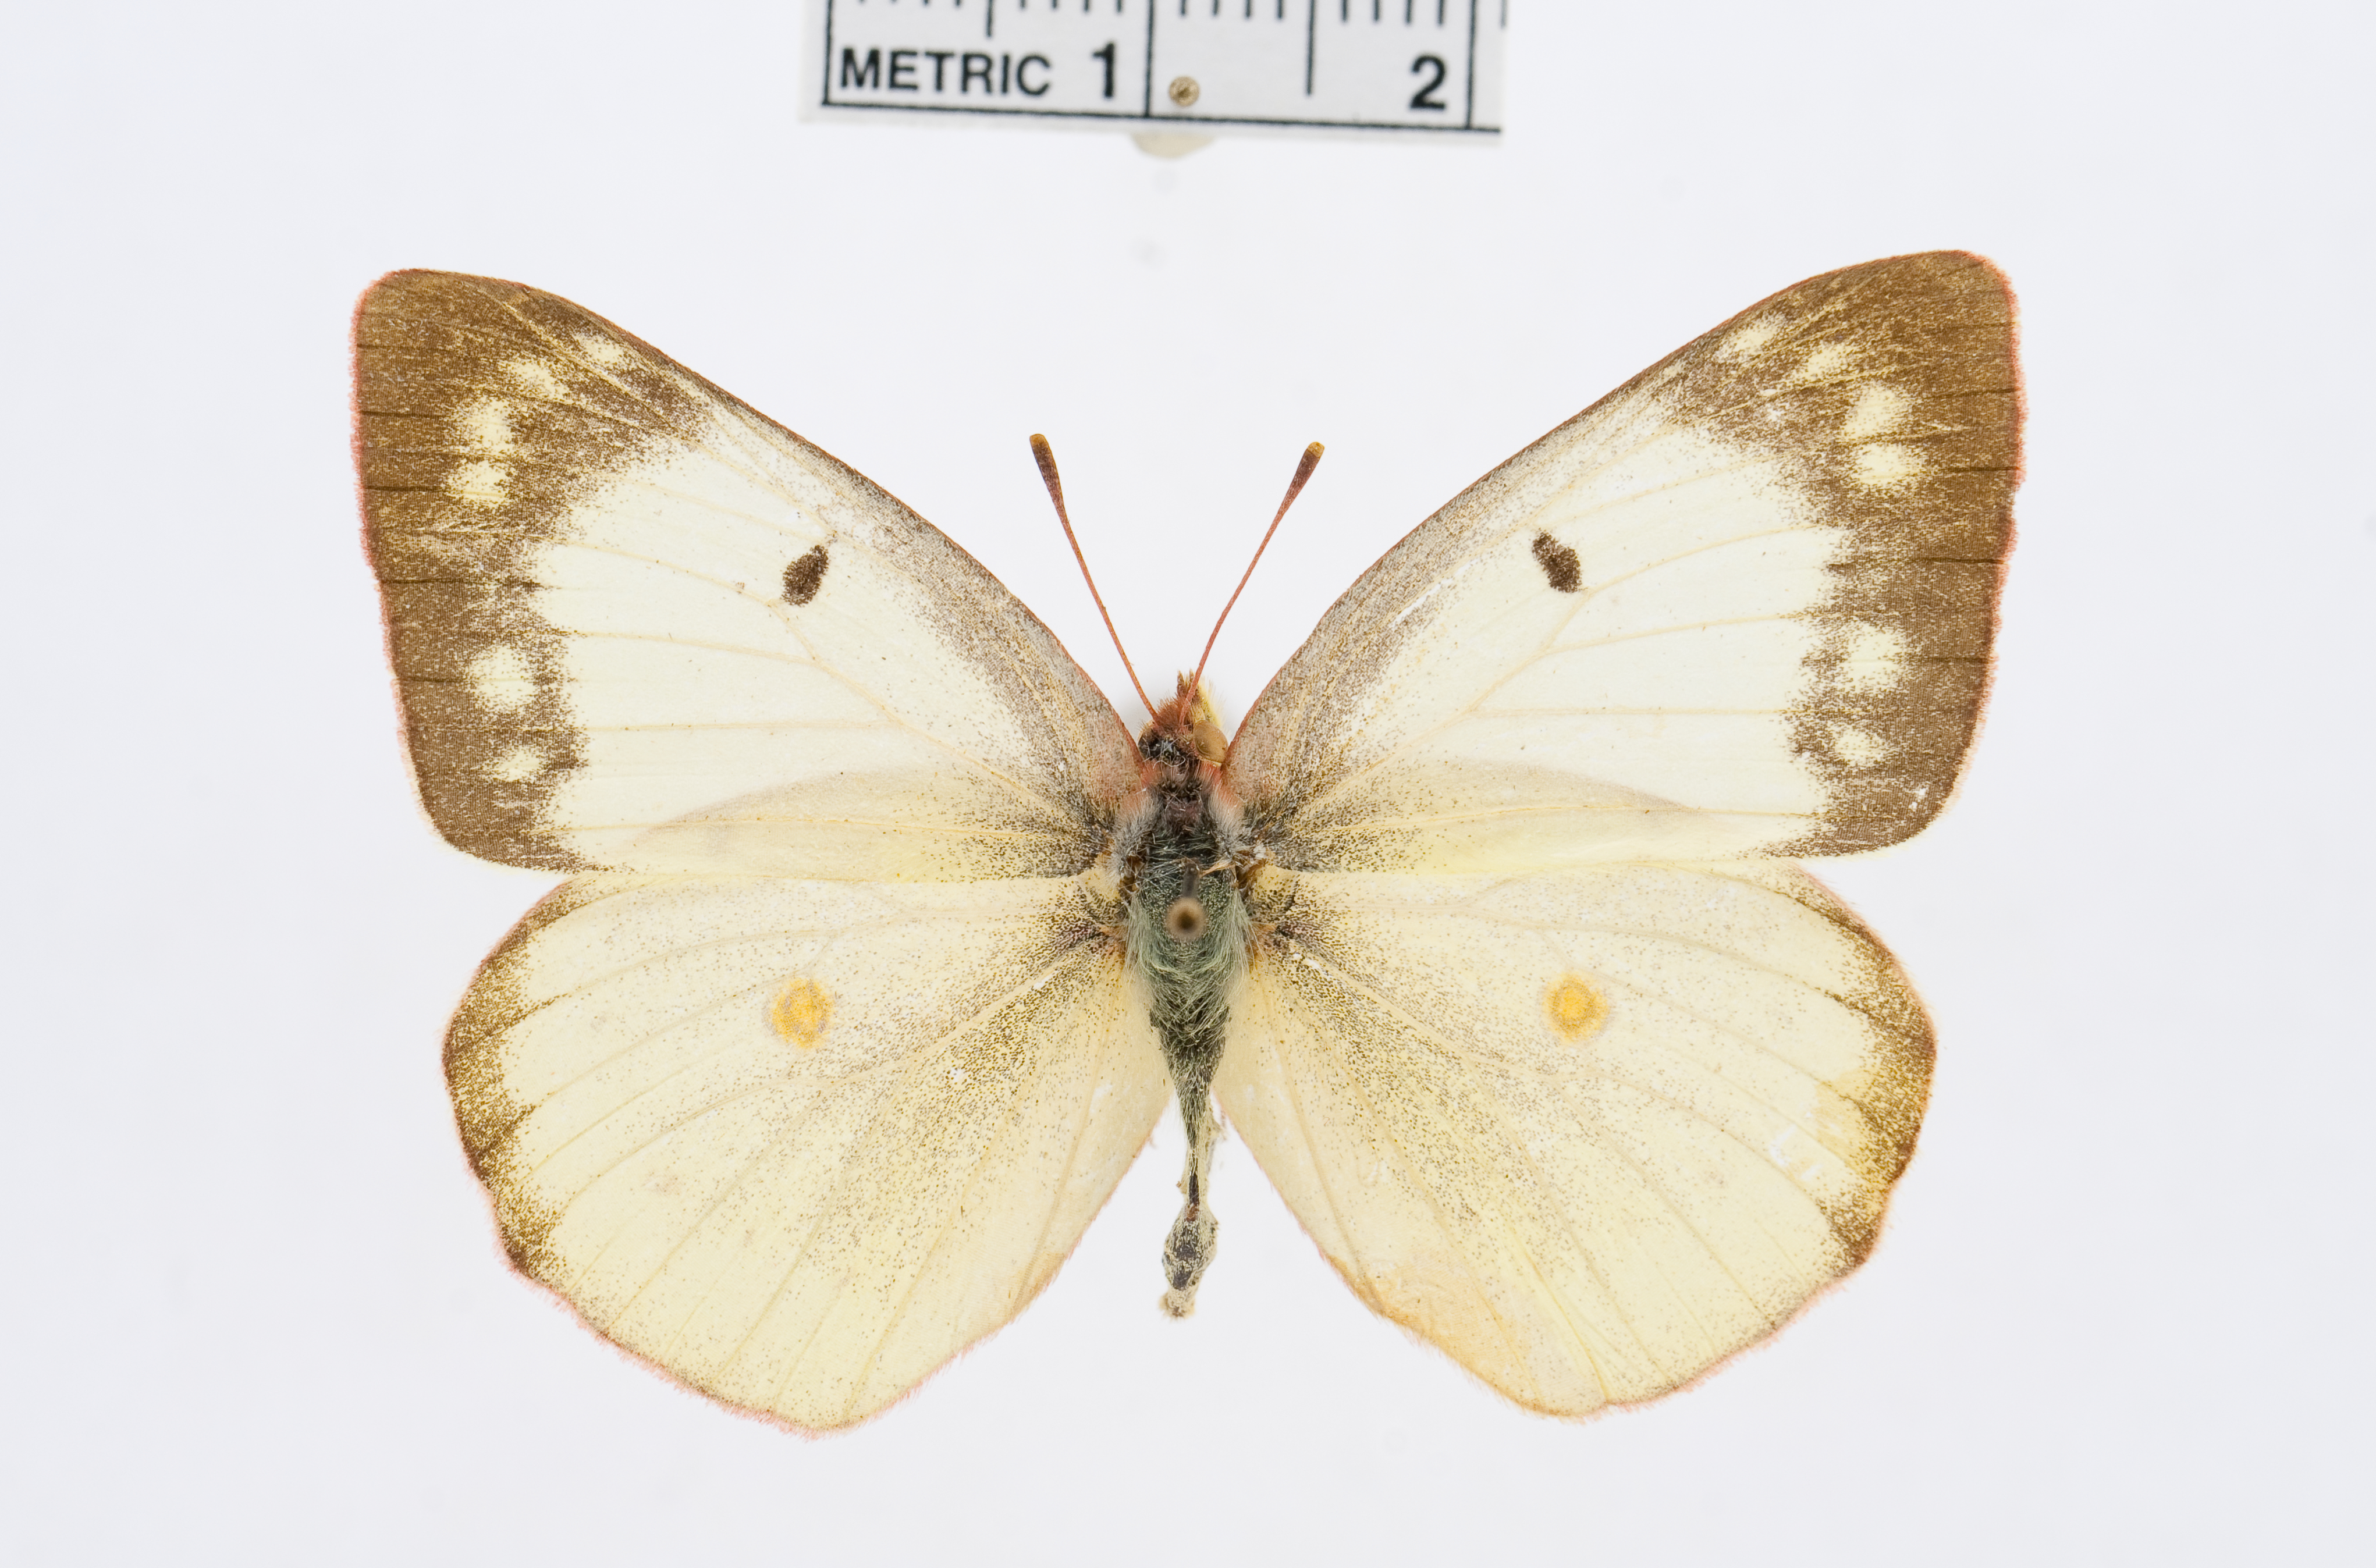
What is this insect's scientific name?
Colias philodice
